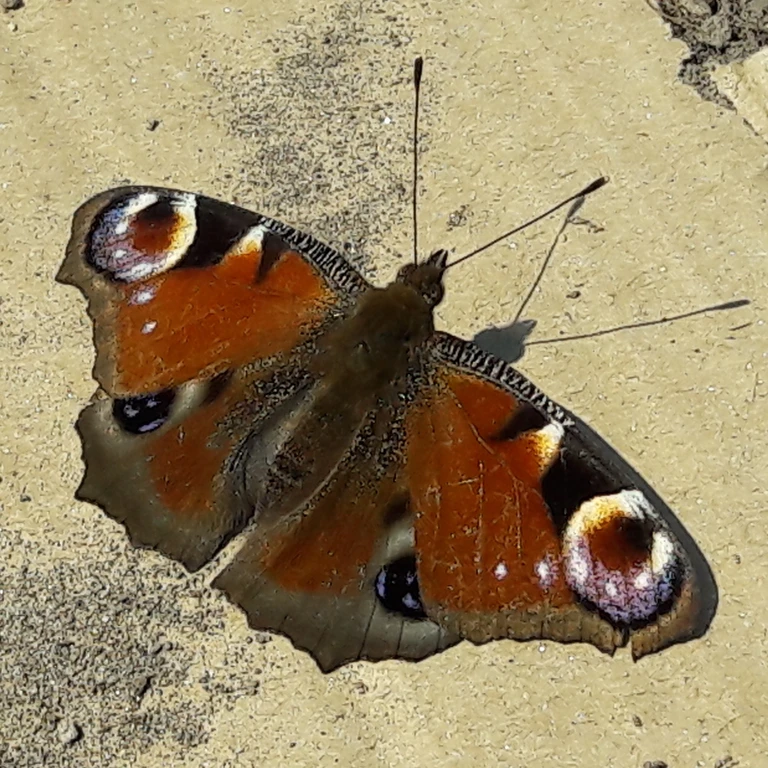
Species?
Aglais io
